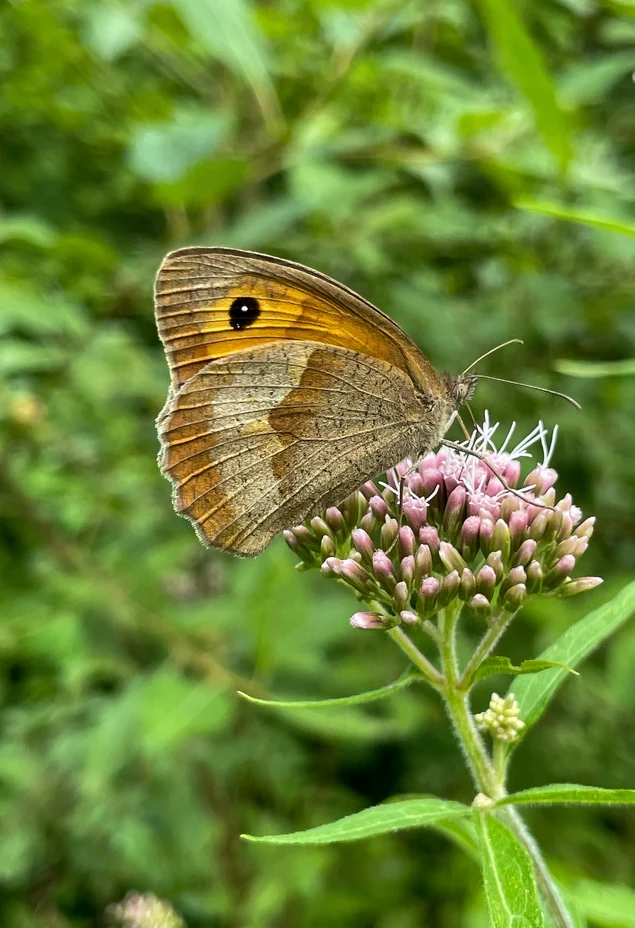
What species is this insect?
Maniola jurtina
